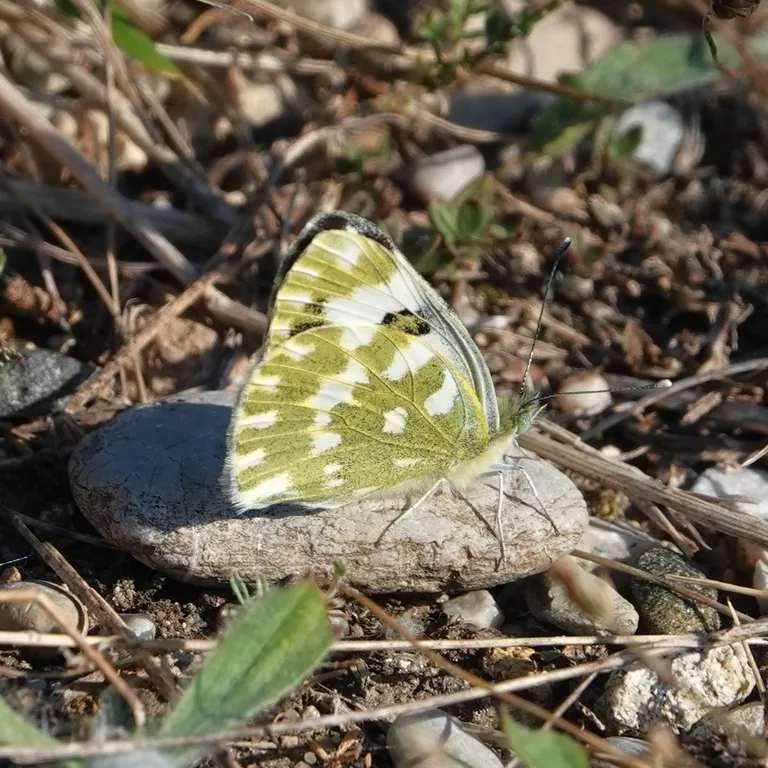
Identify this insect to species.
Pontia edusa
